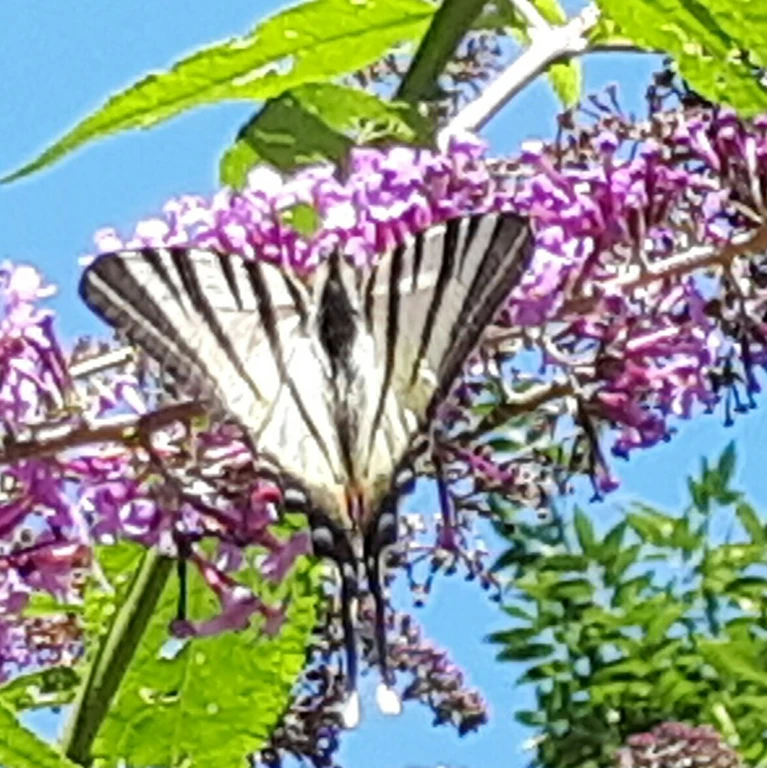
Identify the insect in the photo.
Iphiclides podalirius
